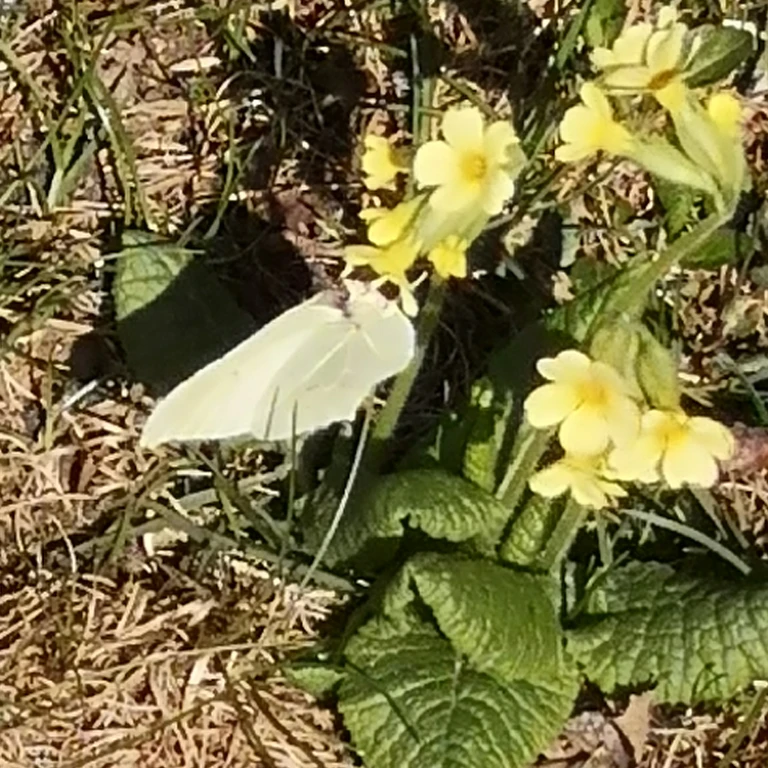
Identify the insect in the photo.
Gonepteryx rhamni
